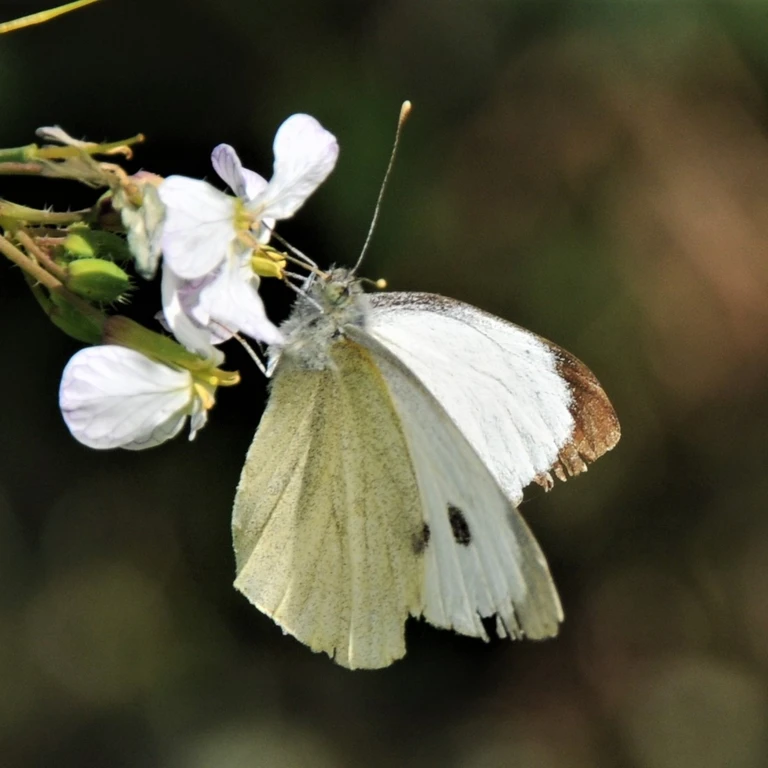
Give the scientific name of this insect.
Pieris brassicae
